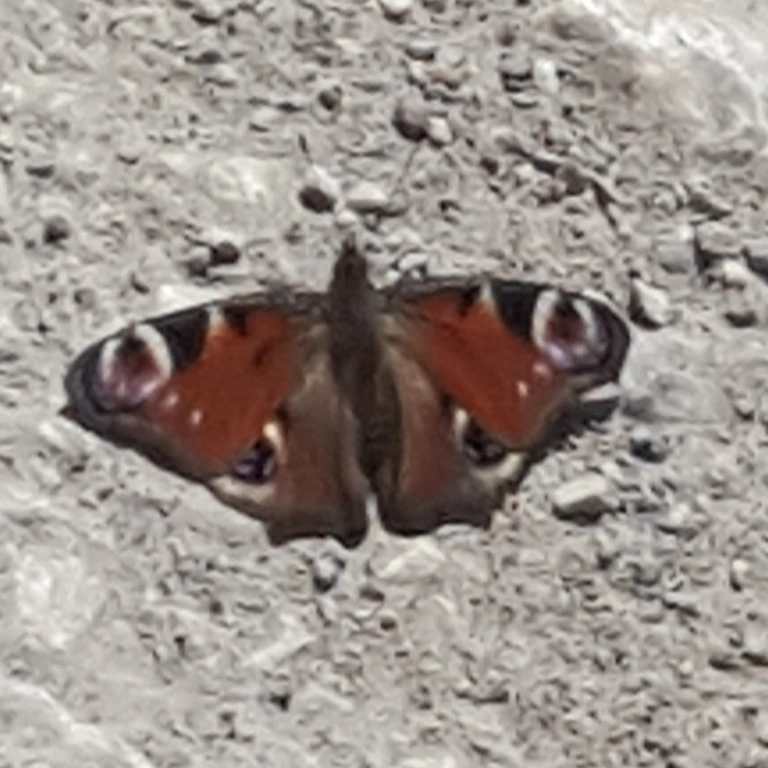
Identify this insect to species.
Aglais io
